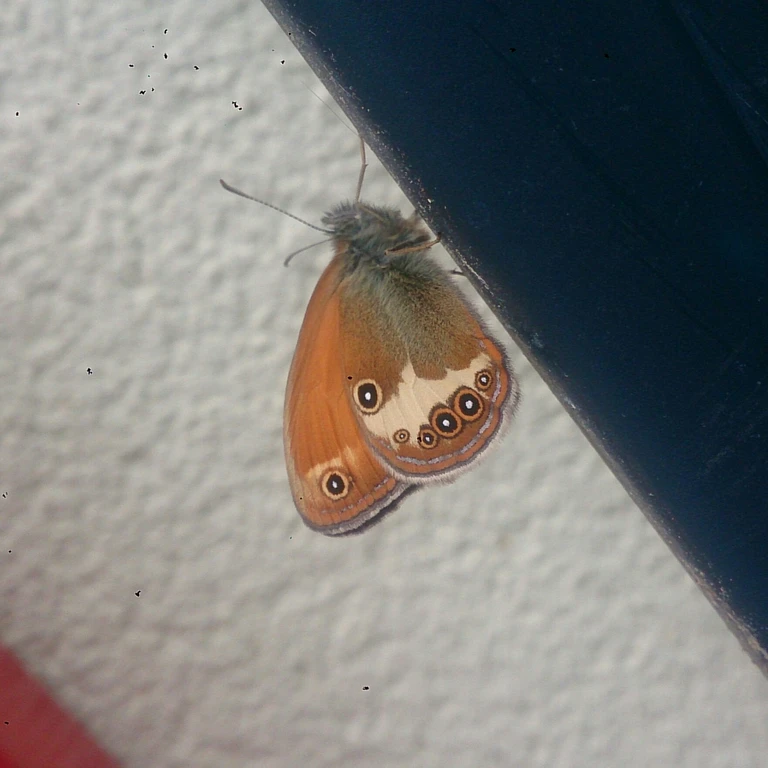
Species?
Coenonympha arcania
